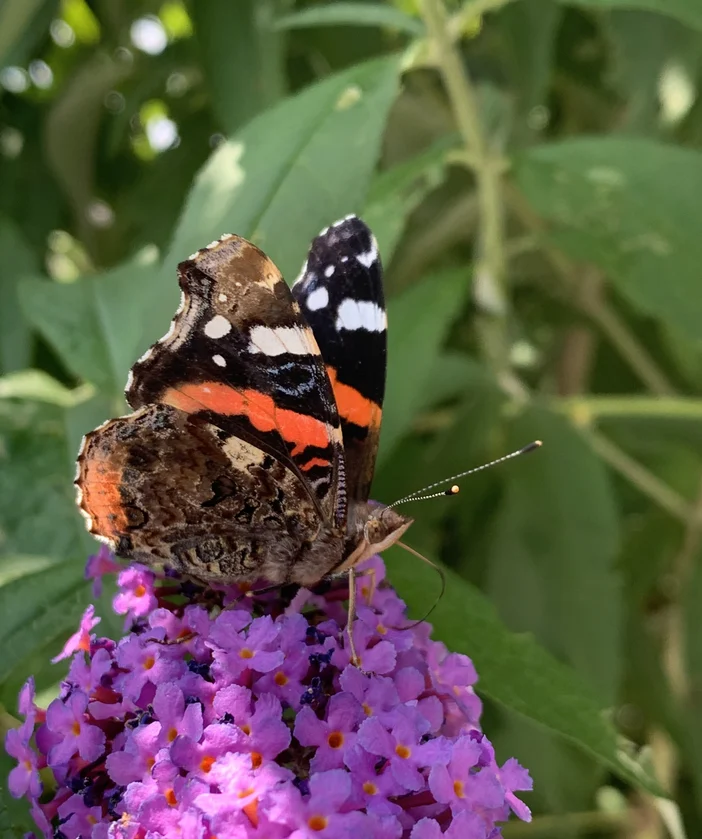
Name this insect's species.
Vanessa atalanta
